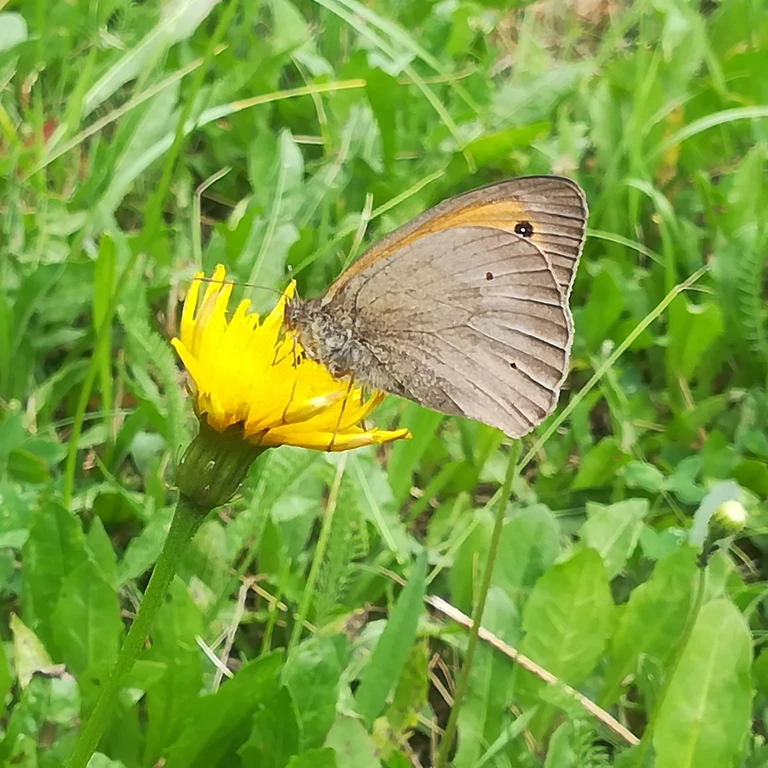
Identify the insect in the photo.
Maniola jurtina
